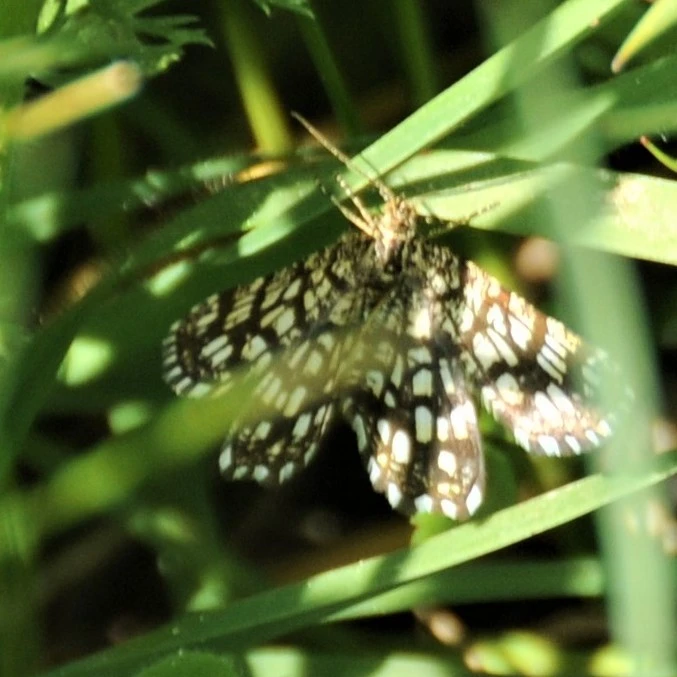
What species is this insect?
Chiasmia clathrata
